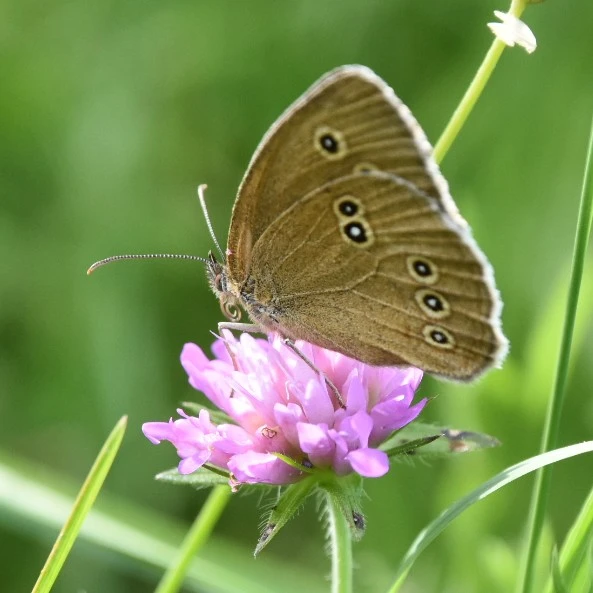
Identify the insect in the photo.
Aphantopus hyperantus
